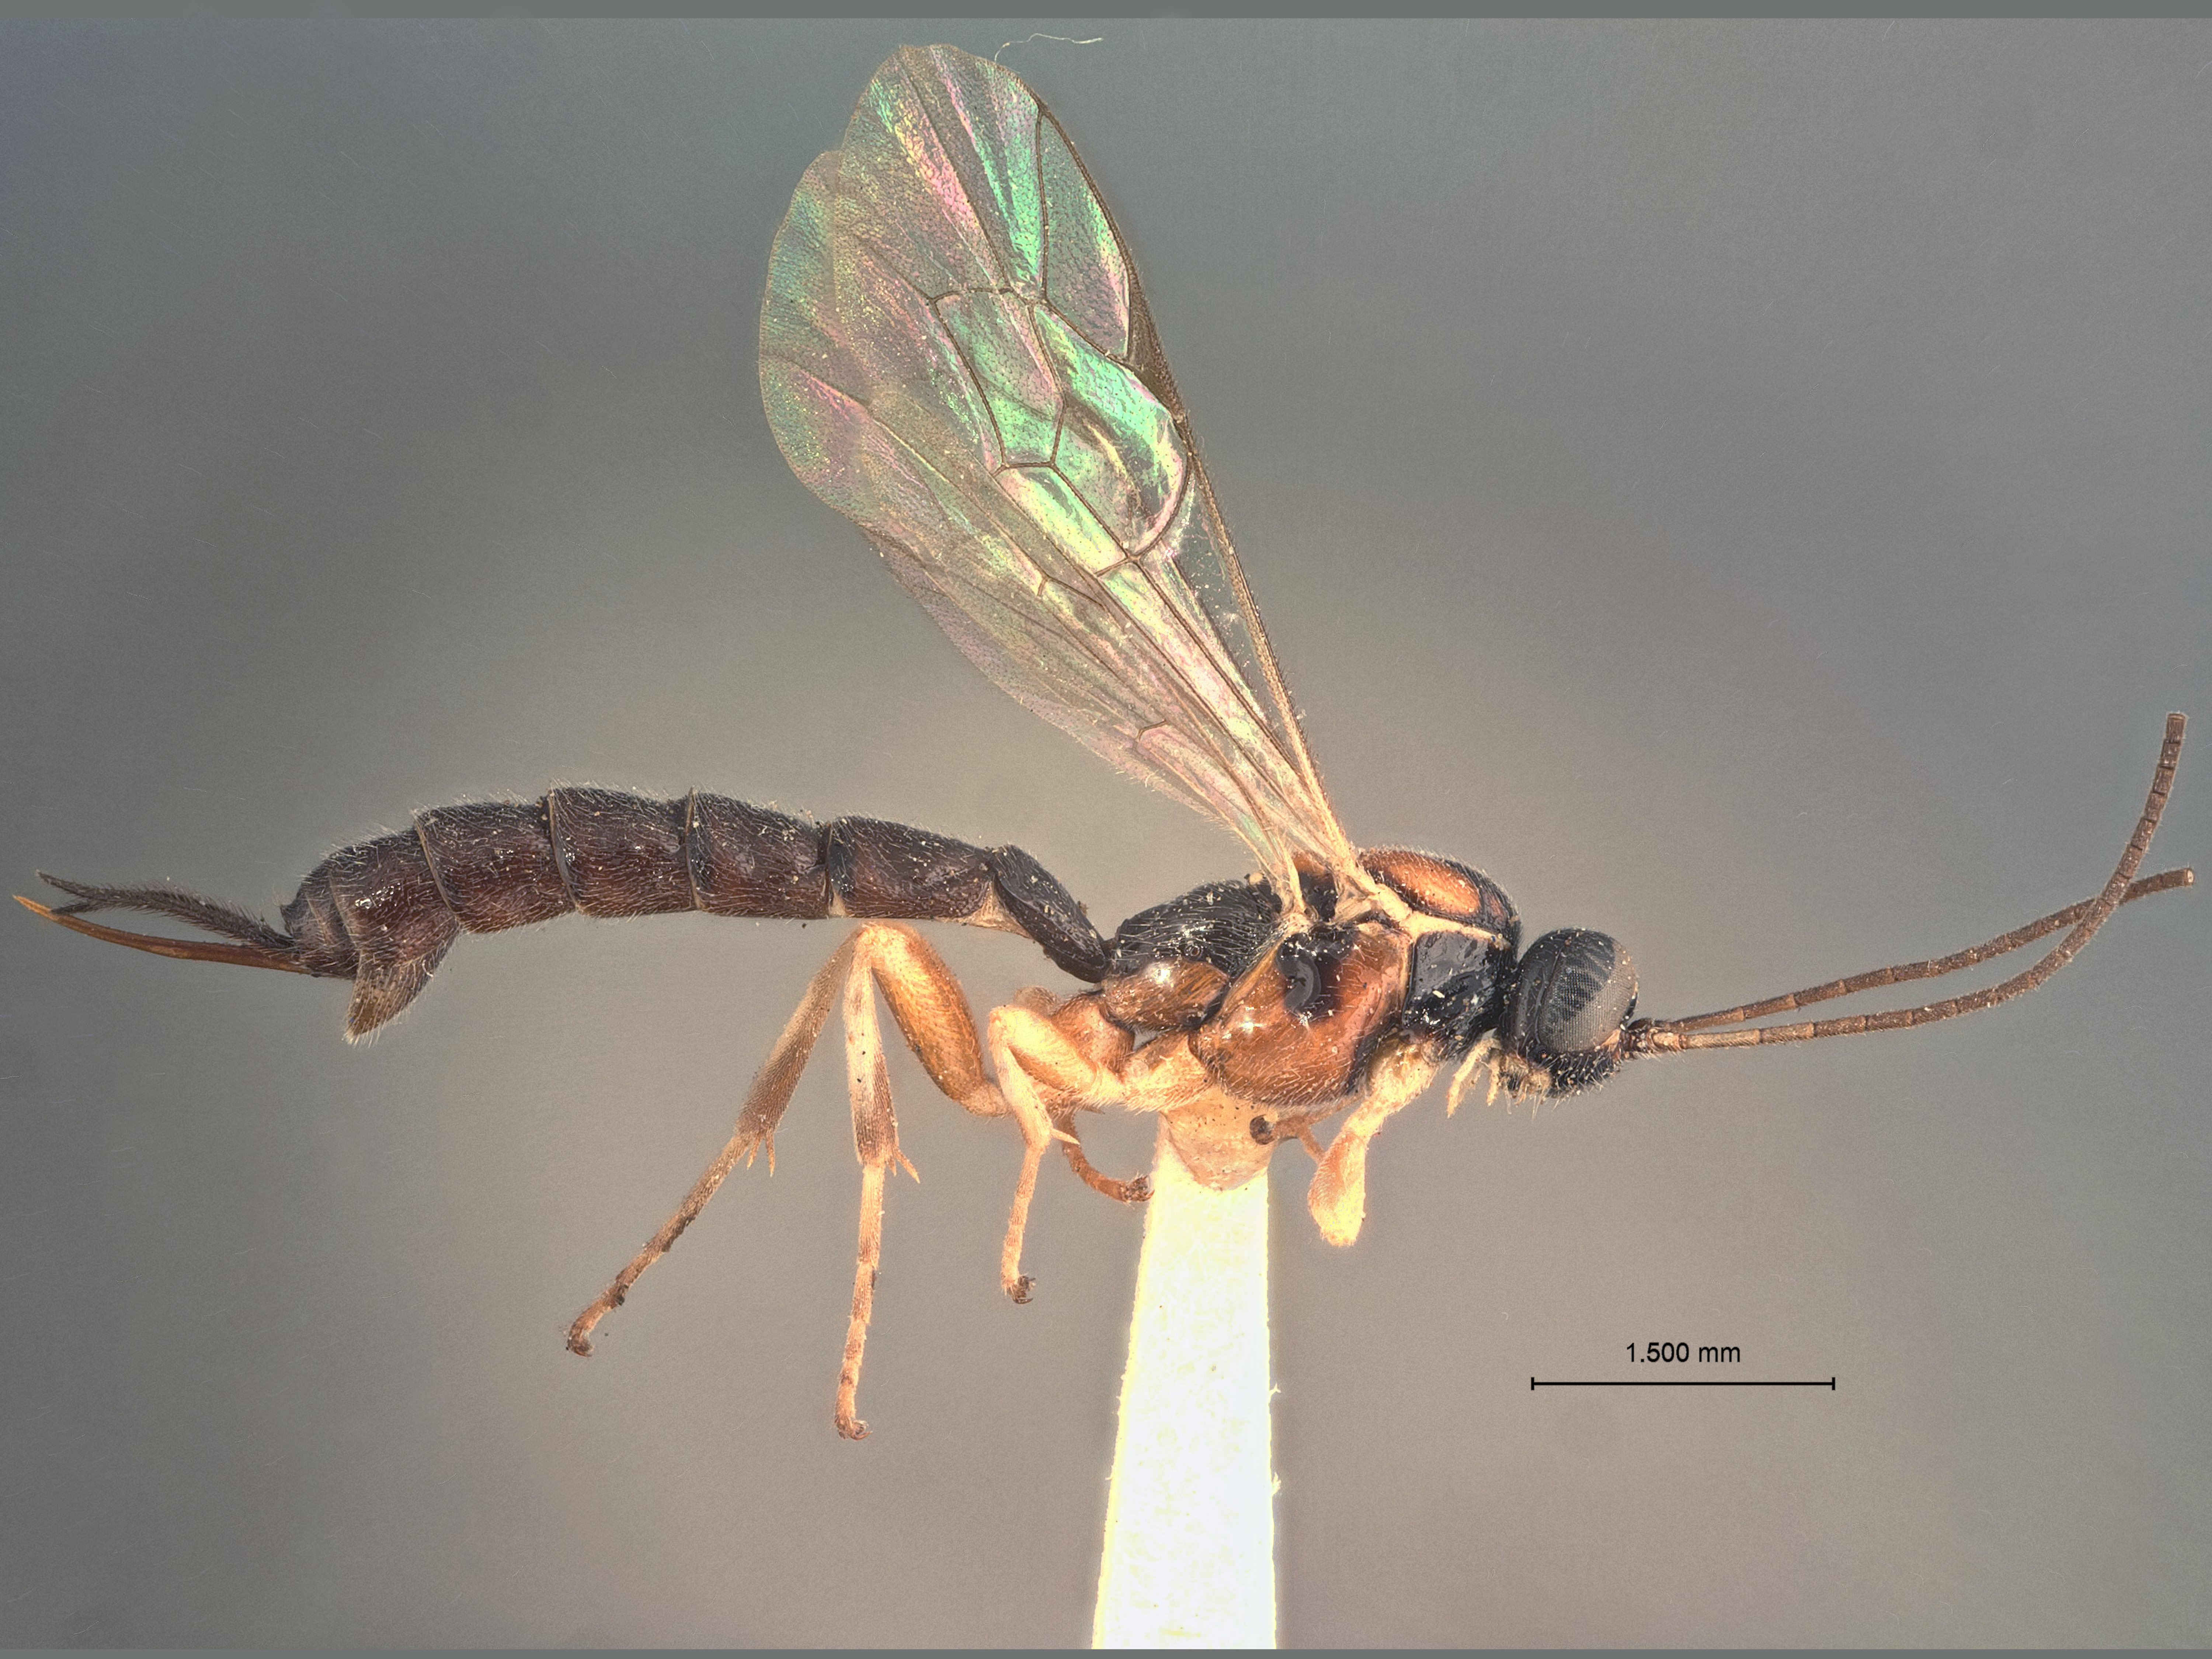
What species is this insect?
Clistopyga nigrifrons
